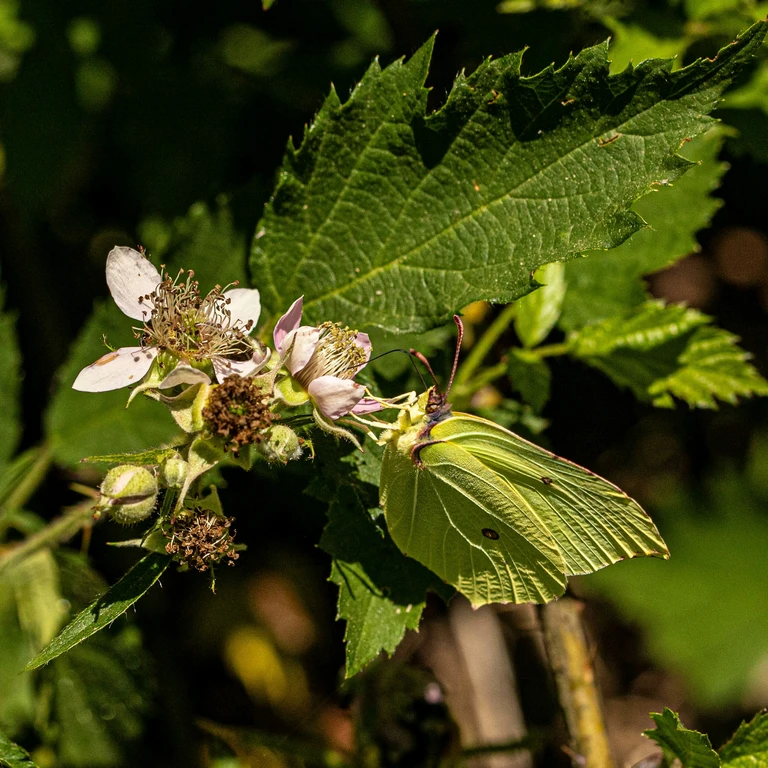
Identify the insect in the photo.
Gonepteryx rhamni
